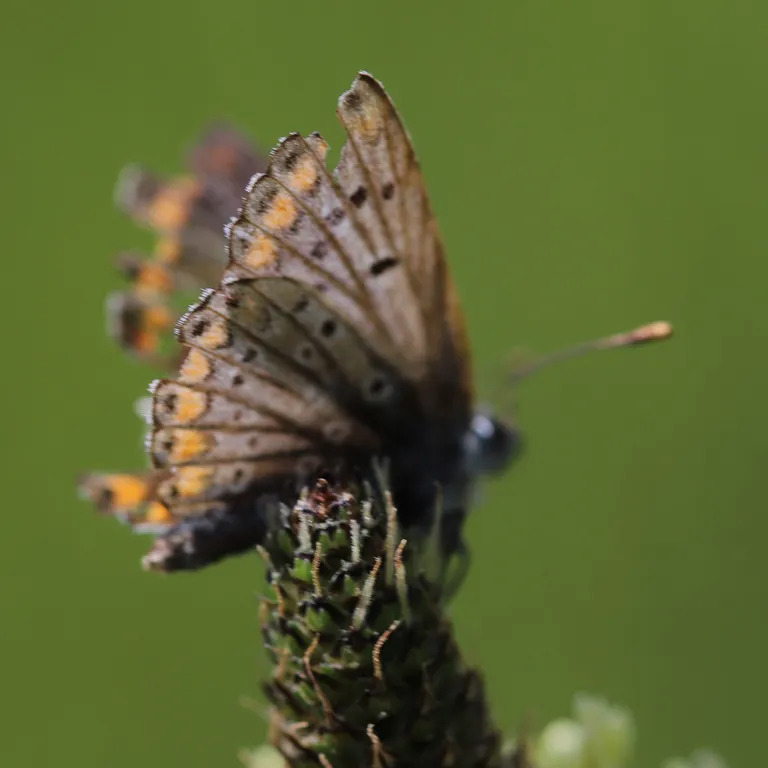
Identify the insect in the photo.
Aricia agestis/artaxerxes
